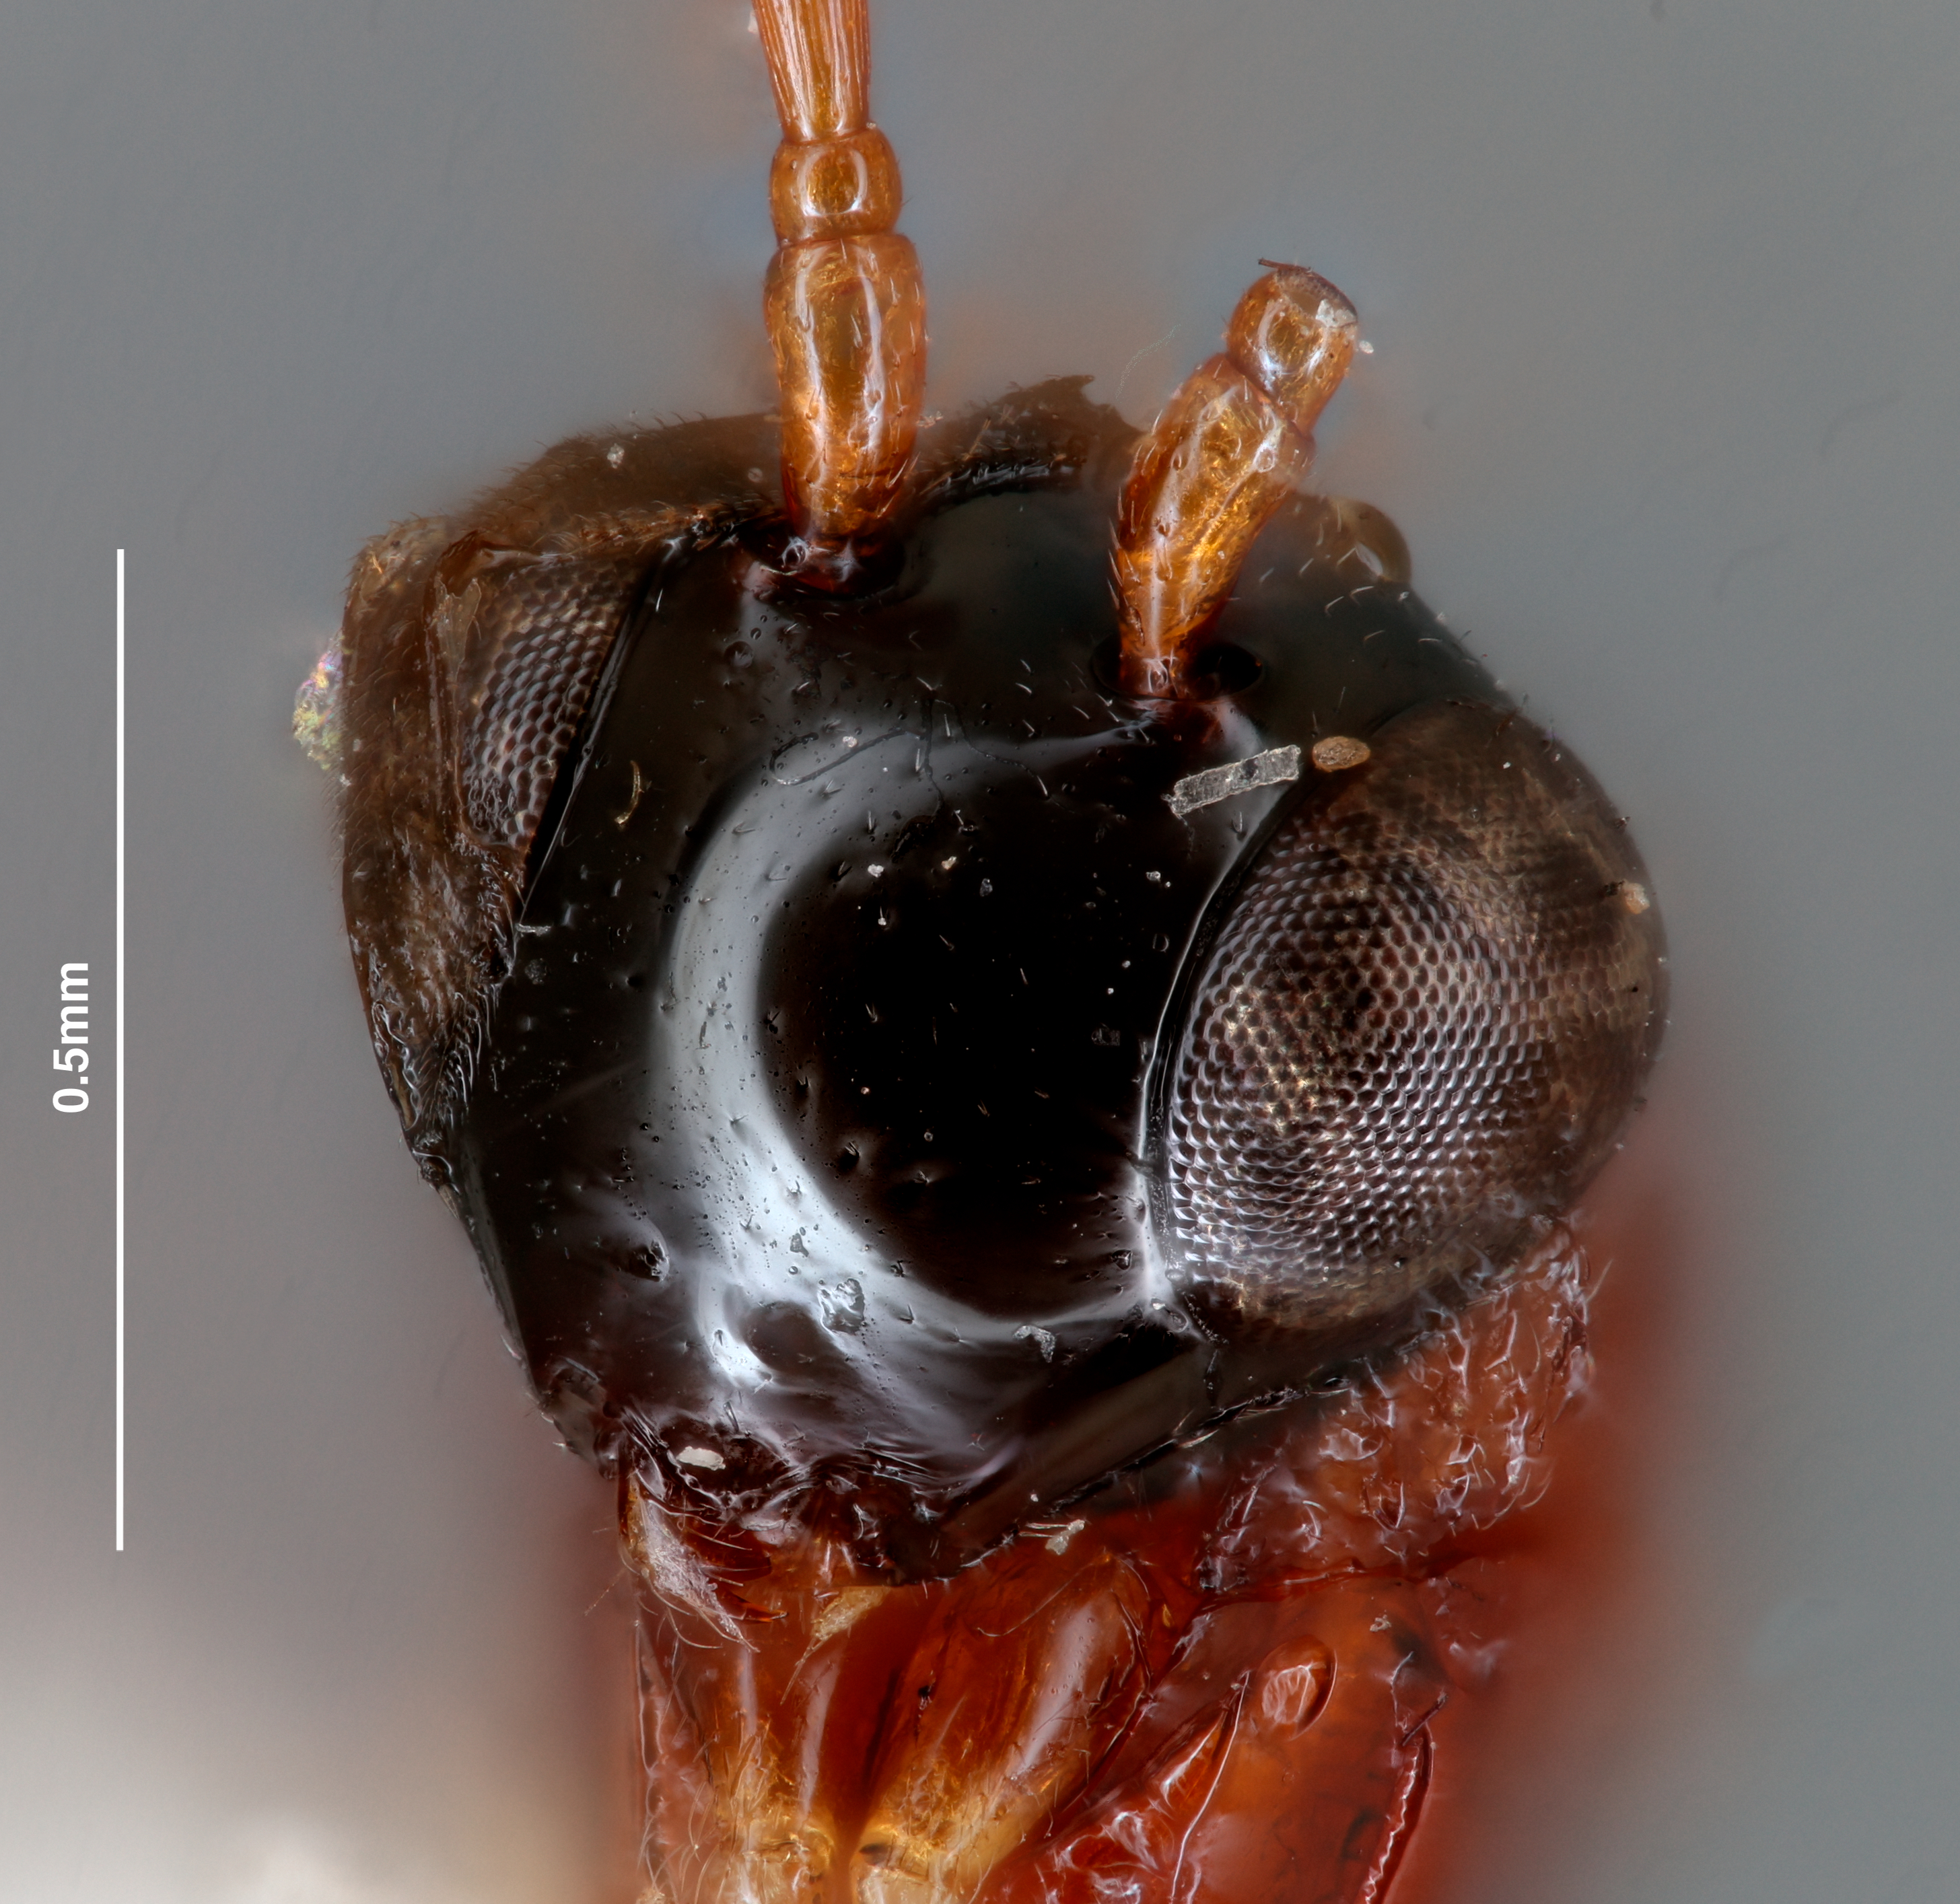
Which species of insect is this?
Acanthaegilips exiguous
